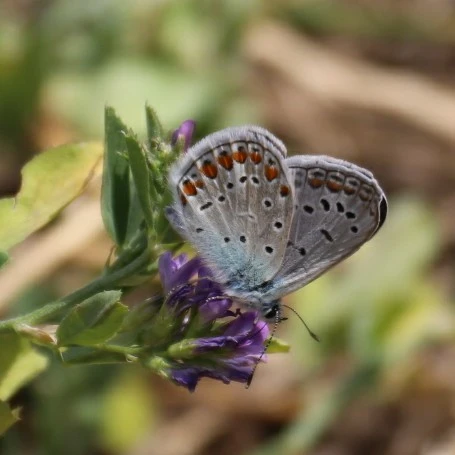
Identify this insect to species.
Polyommatus icarus
